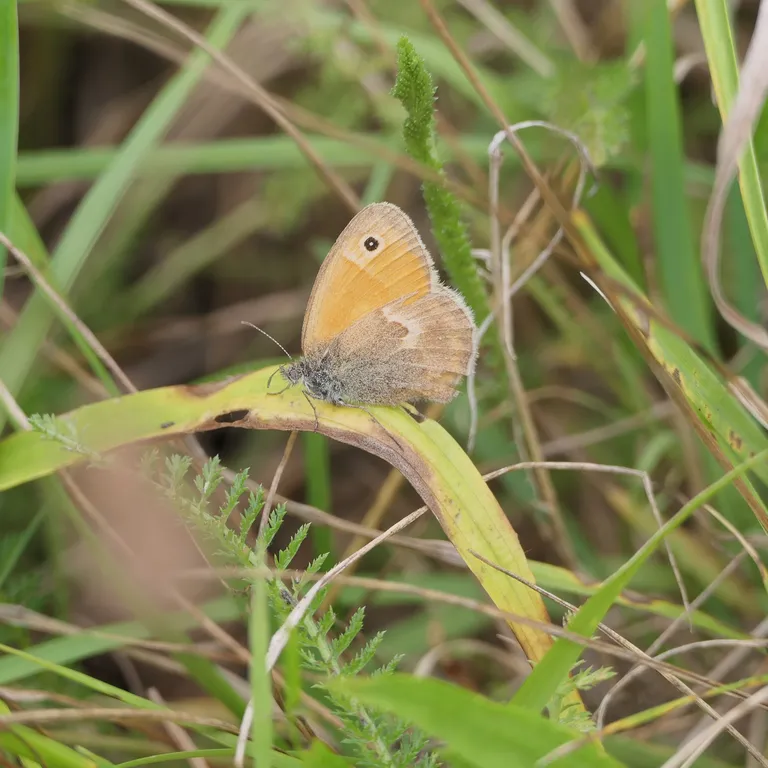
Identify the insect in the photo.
Coenonympha pamphilus
